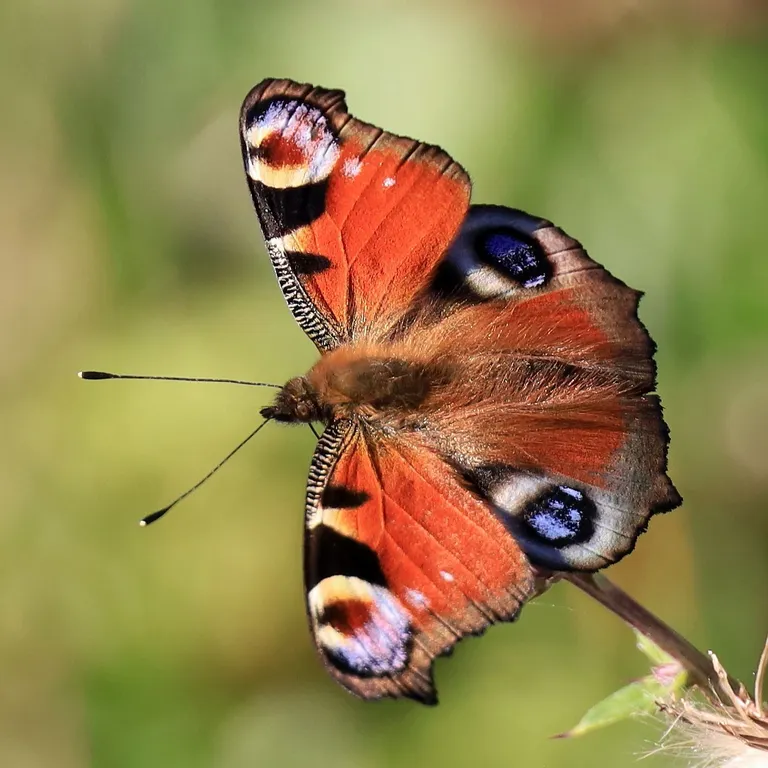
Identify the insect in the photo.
Aglais io
